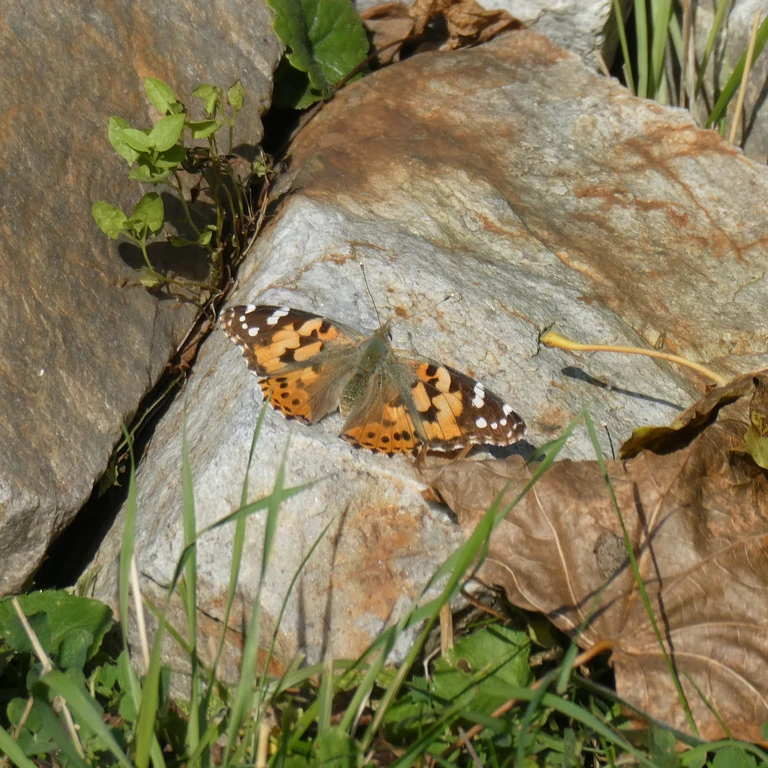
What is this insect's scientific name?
Vanessa cardui
